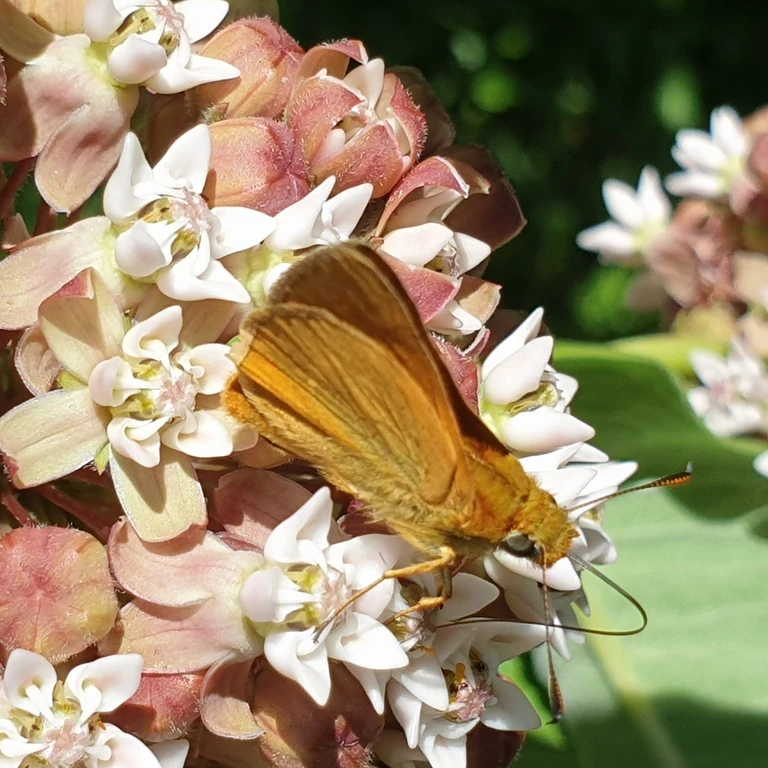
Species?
Ochlodes sylvanus (also Ochlodes venata)
